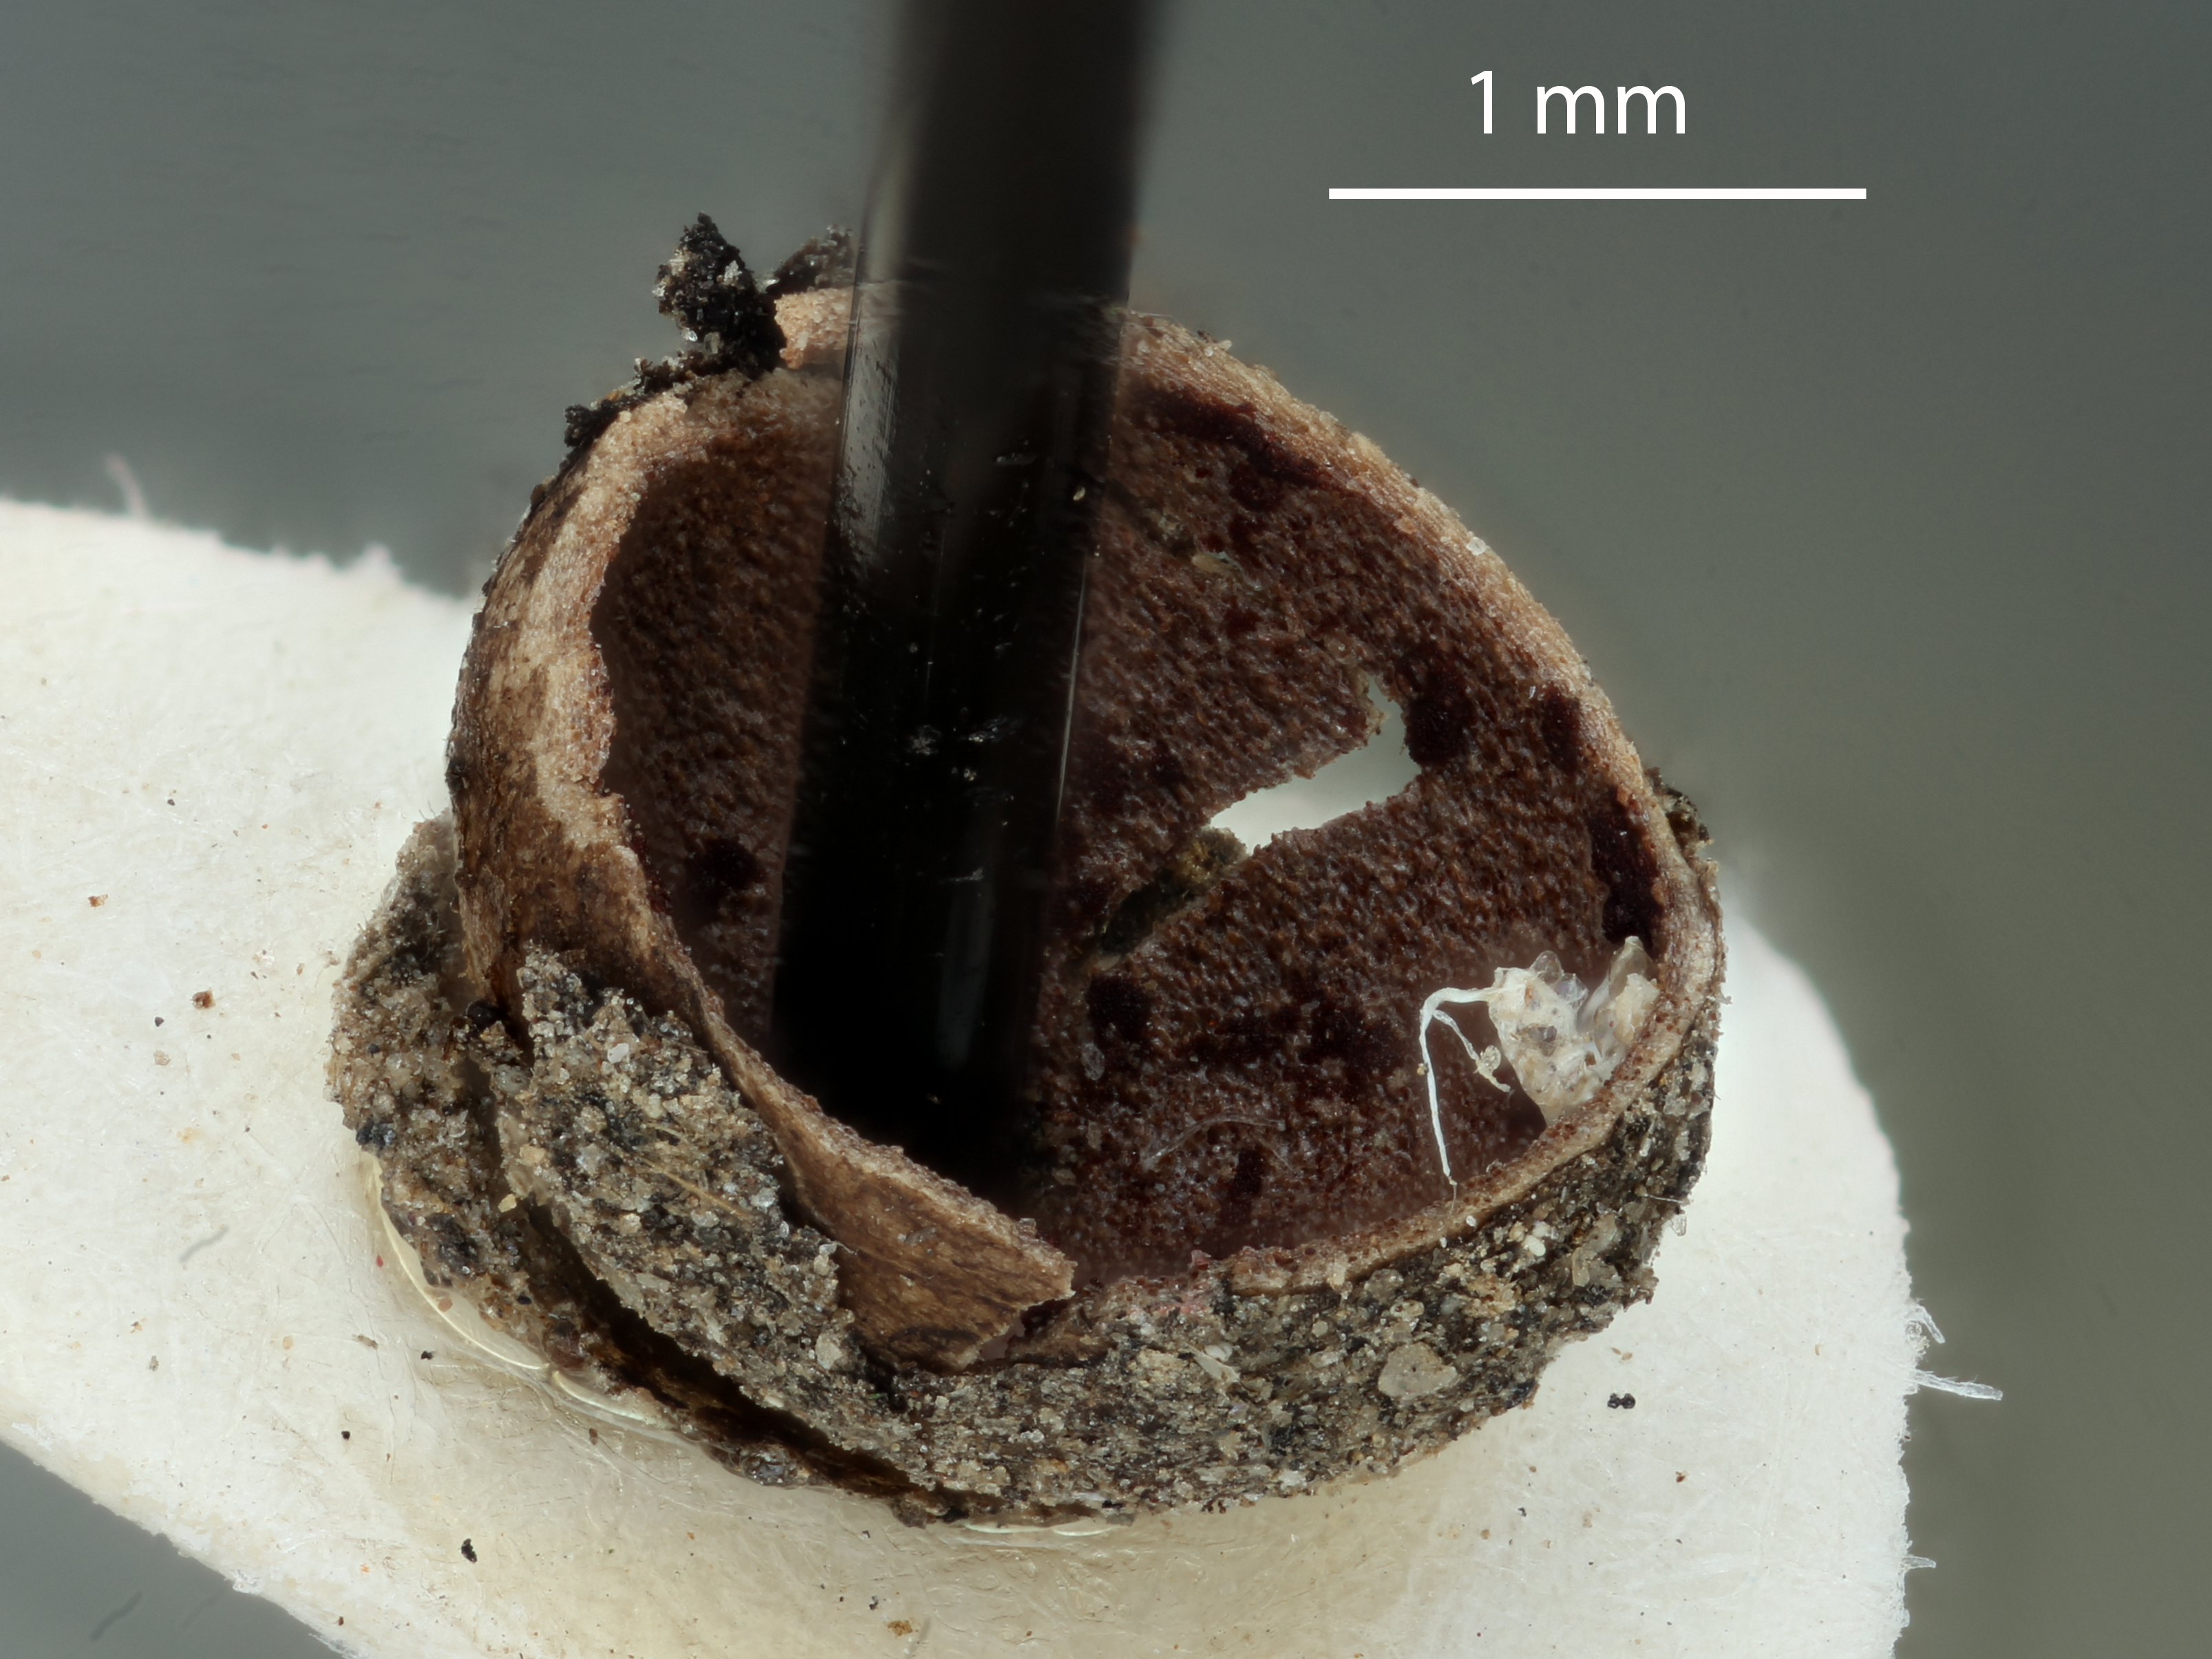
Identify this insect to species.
Andricus chico
